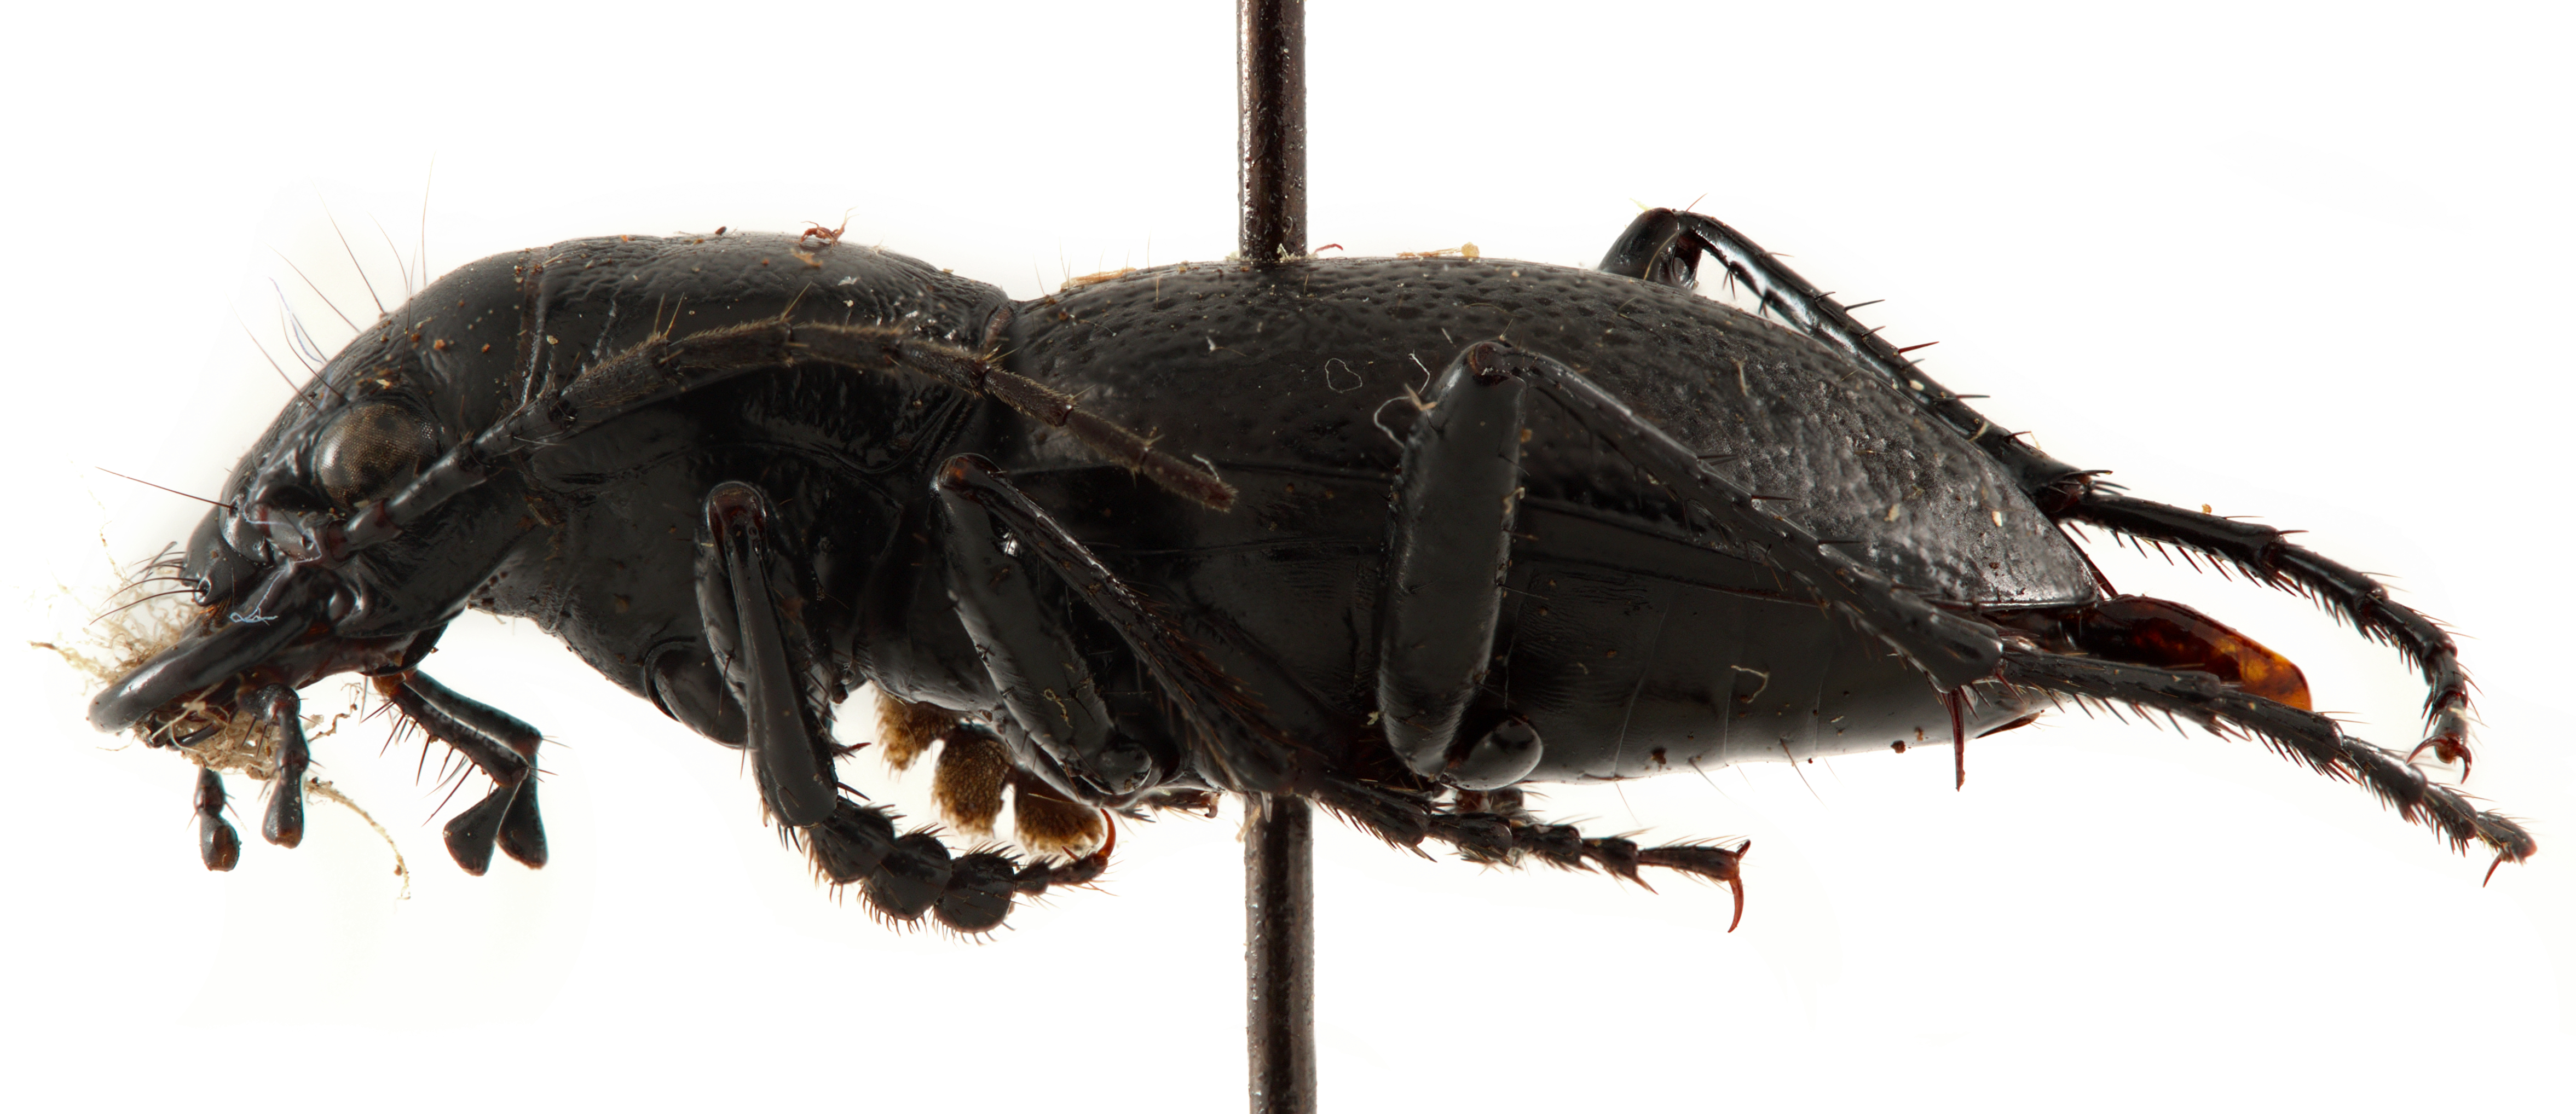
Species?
Omus californicus
